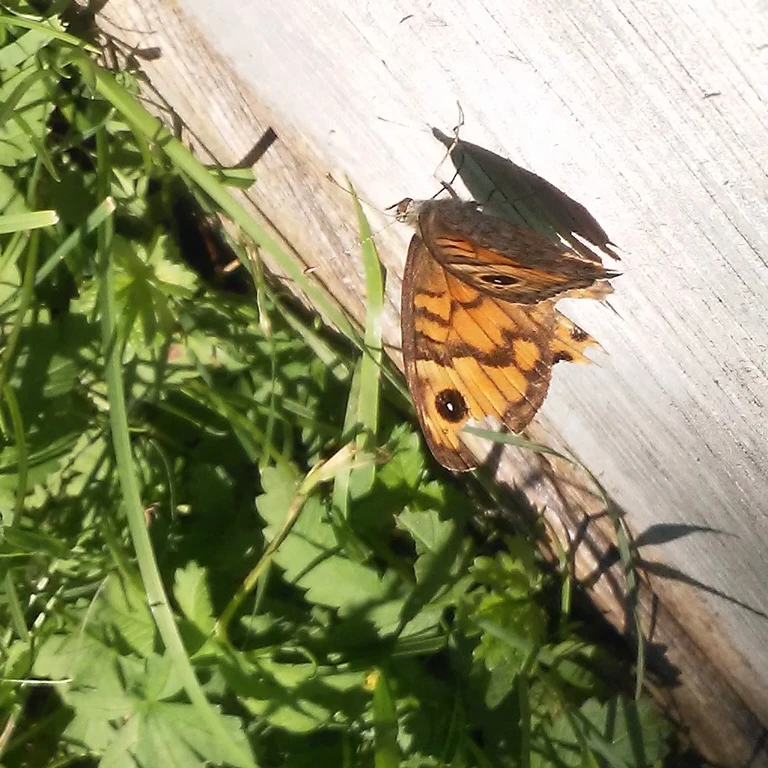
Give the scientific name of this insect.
Lasiommata megera (also Pararge megera)
